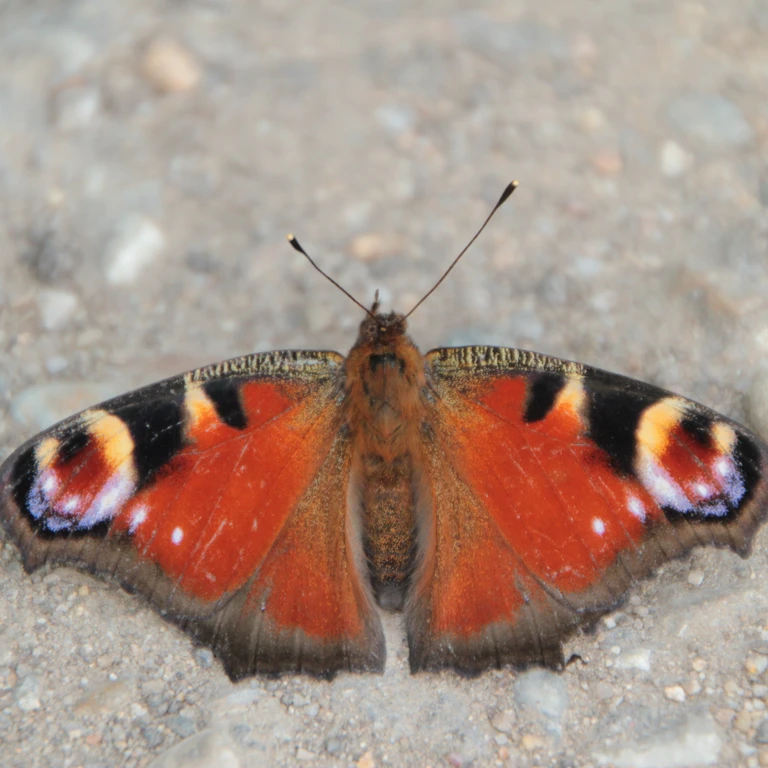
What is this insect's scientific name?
Aglais io
